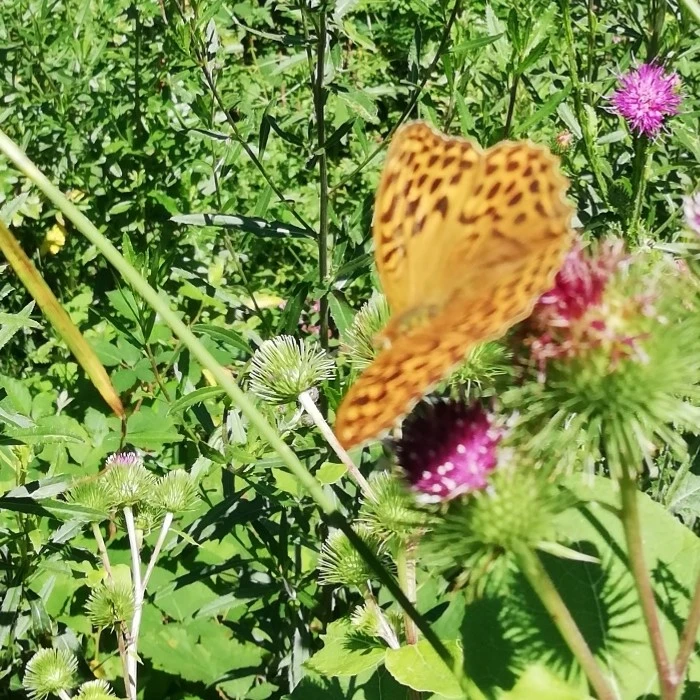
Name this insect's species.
Argynnis paphia
